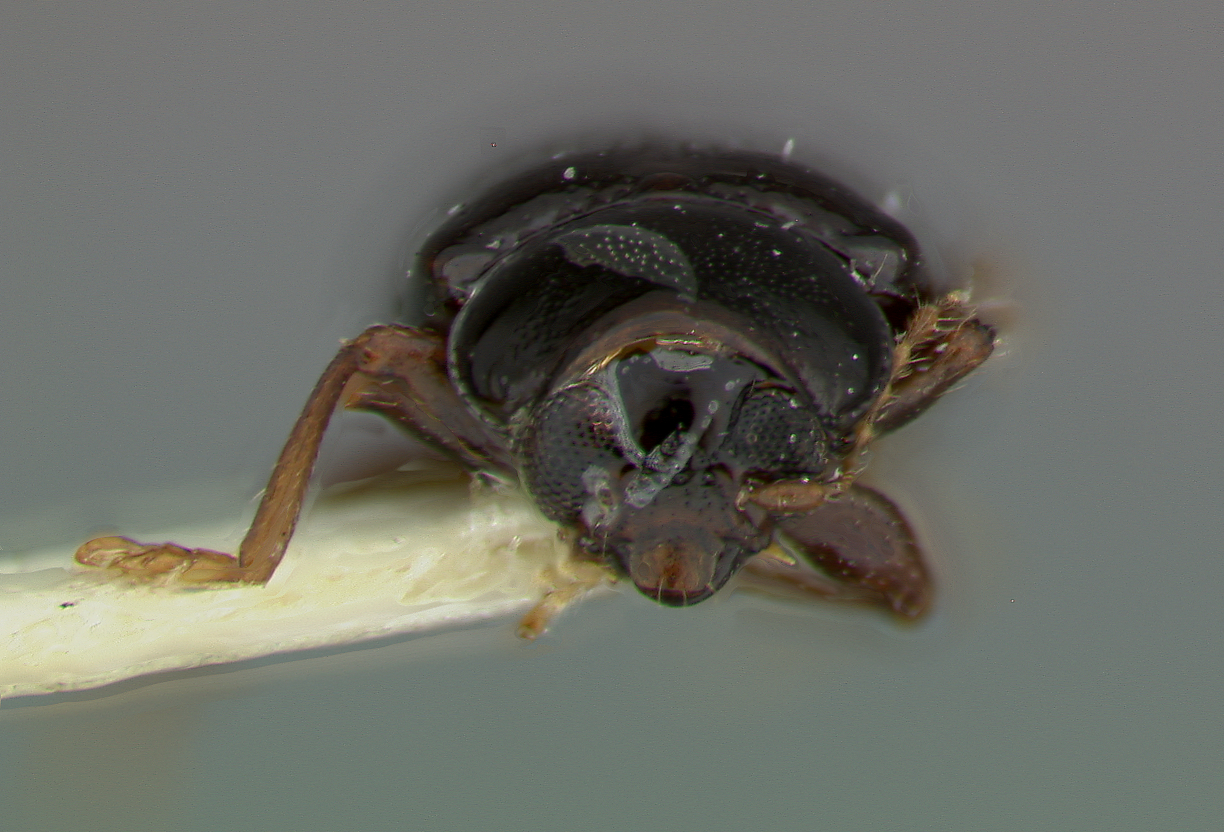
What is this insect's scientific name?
Metachroma paulum
